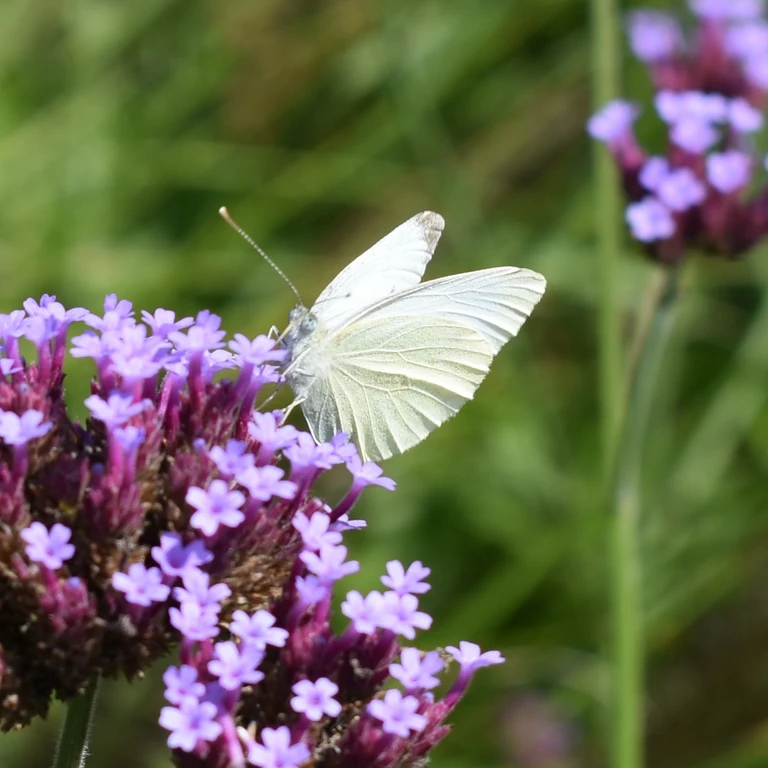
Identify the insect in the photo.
Pieris rapae
